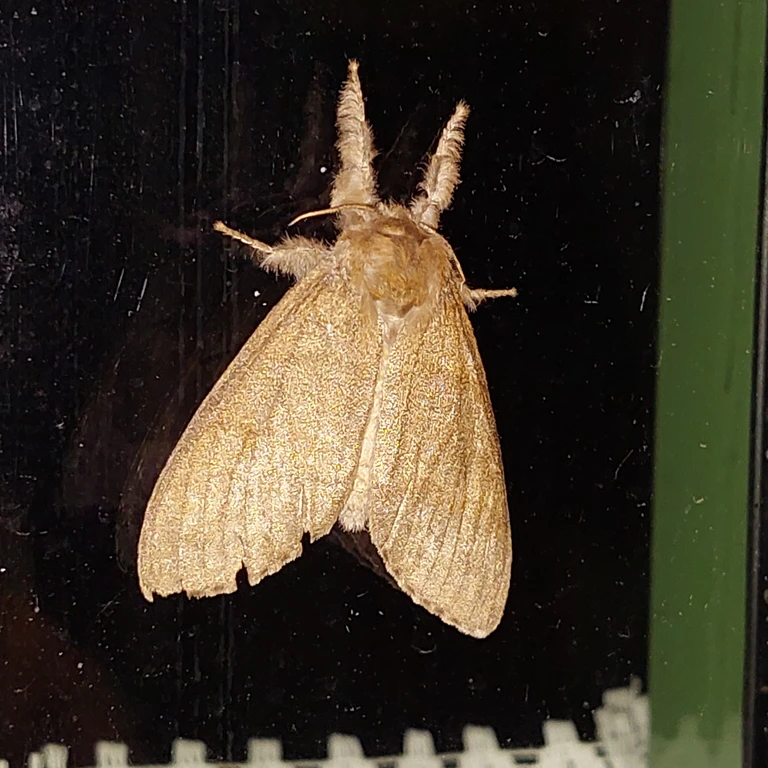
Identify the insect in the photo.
Calliteara pudibunda
